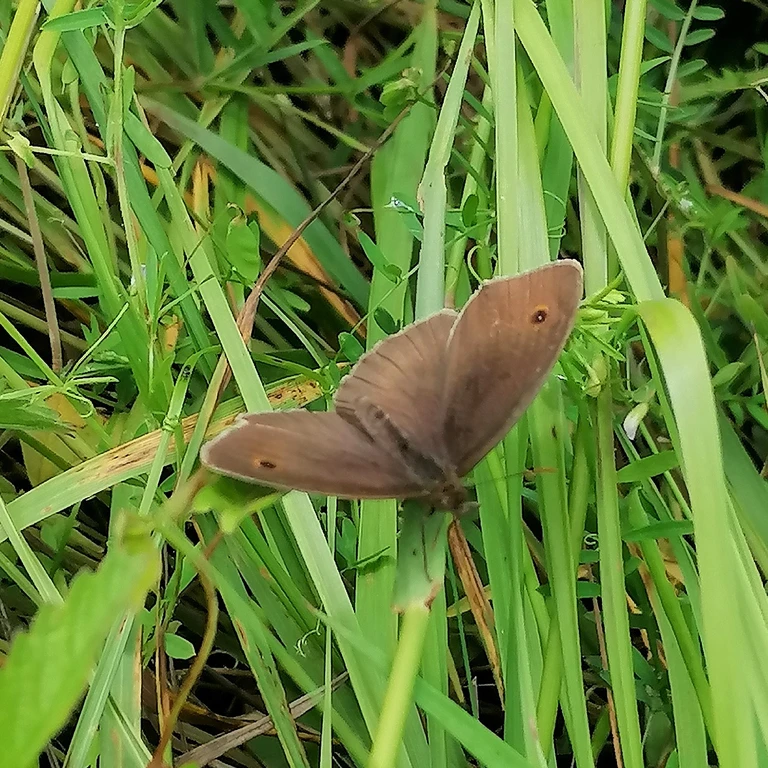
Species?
Maniola jurtina
